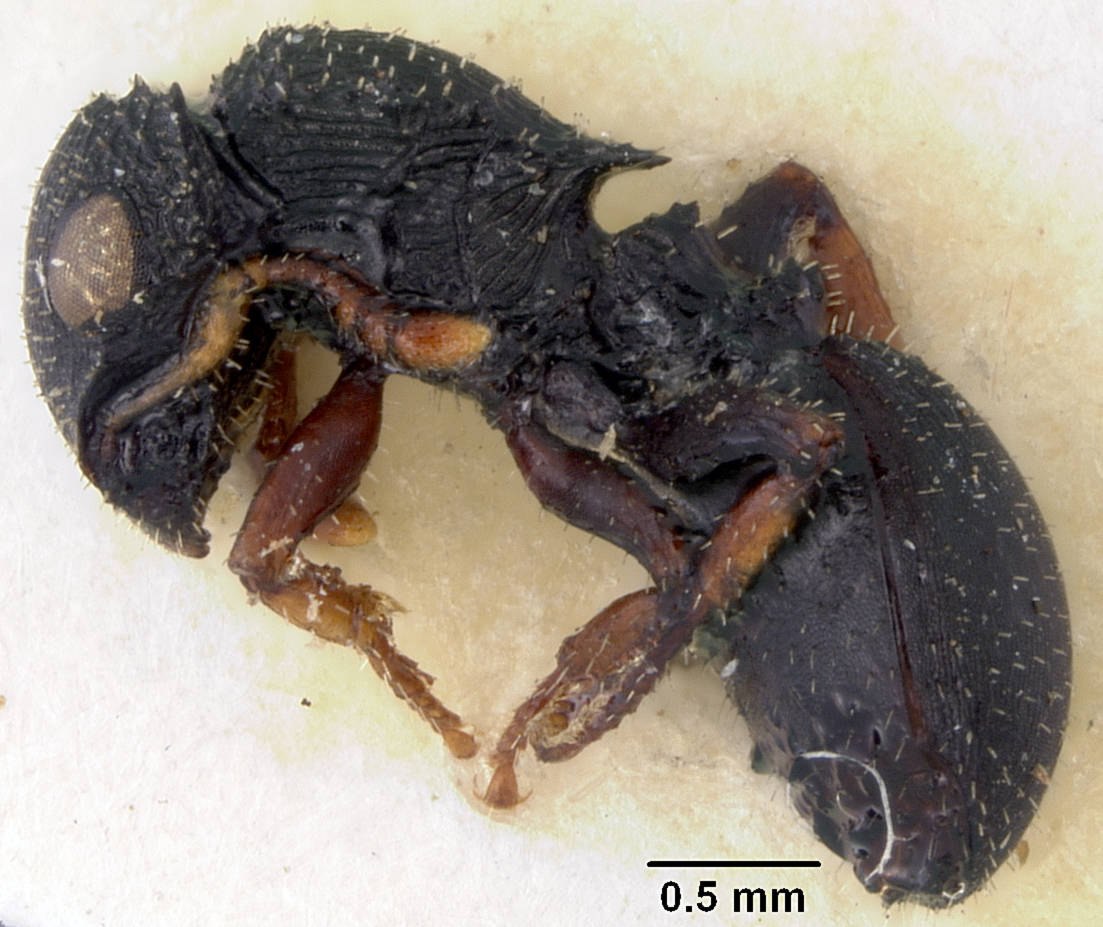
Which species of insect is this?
Cataulacus rugosus
